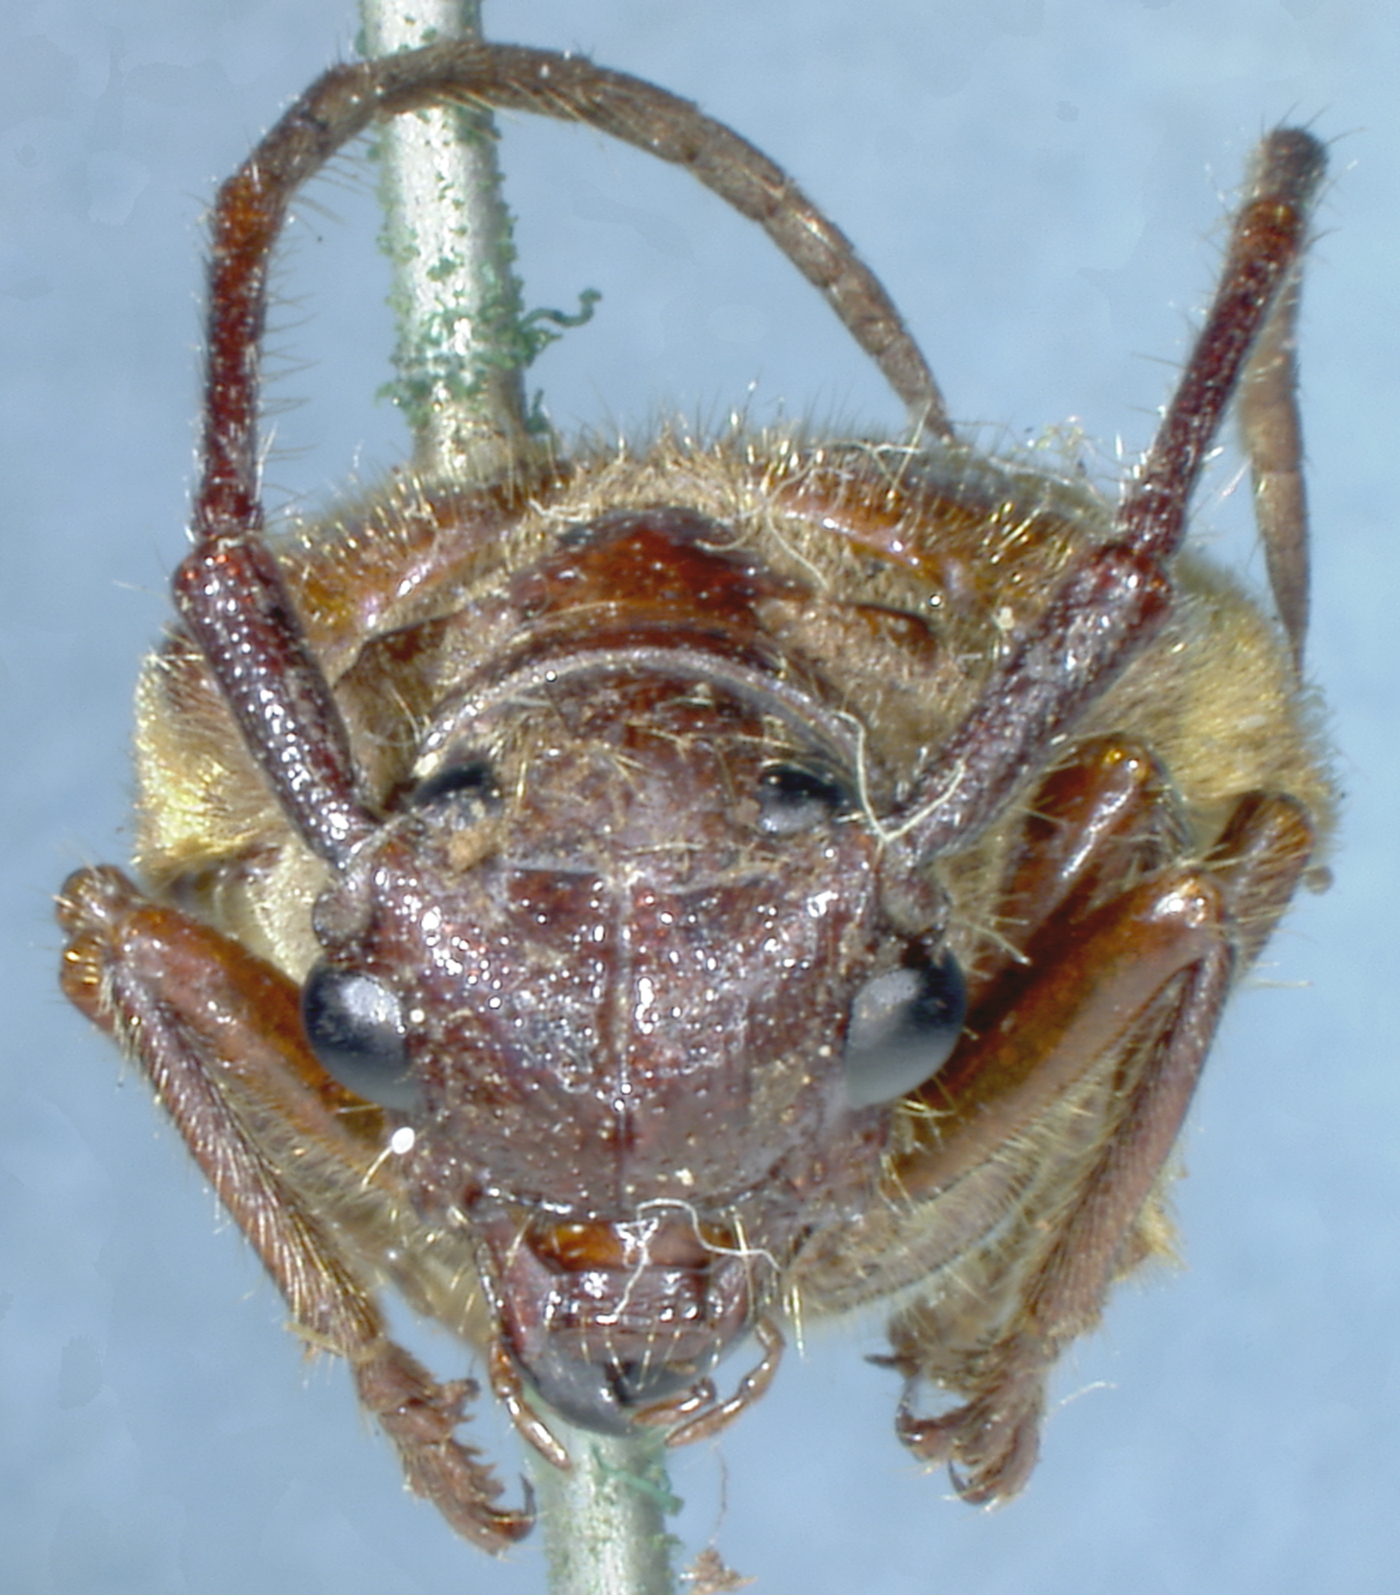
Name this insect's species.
Astathes opalescens
